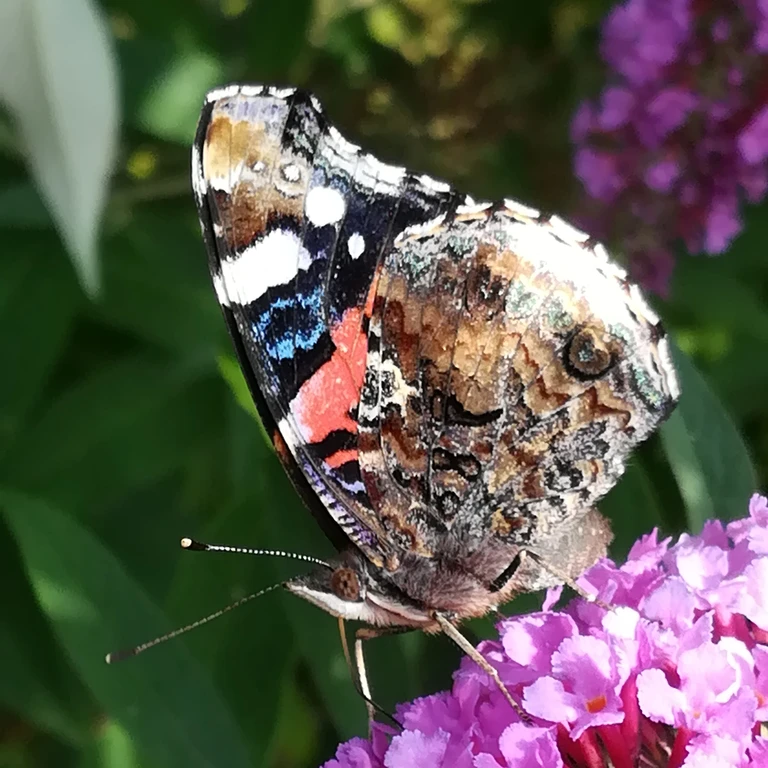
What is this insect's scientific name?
Vanessa atalanta
